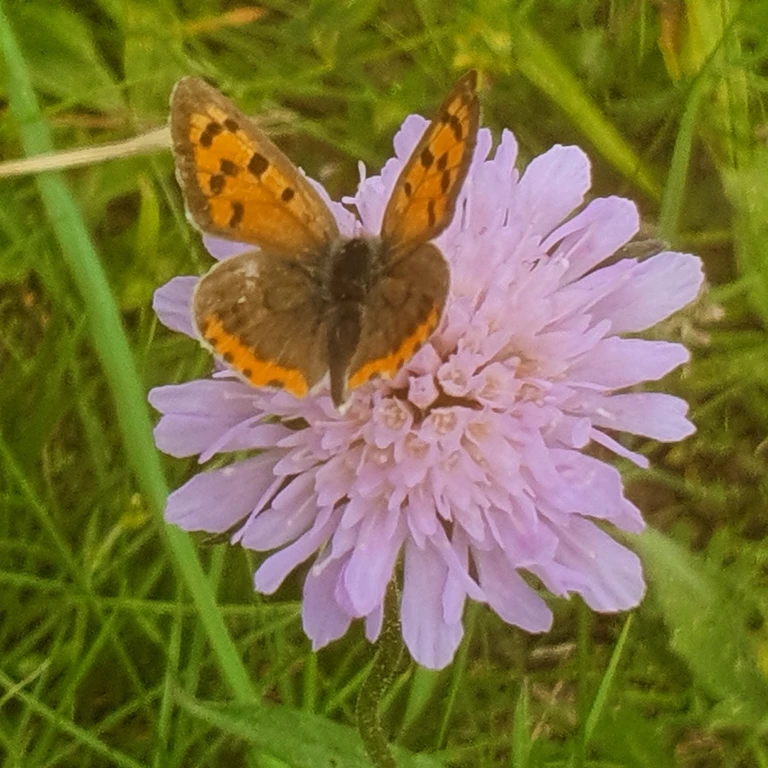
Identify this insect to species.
Lycaena phlaeas
